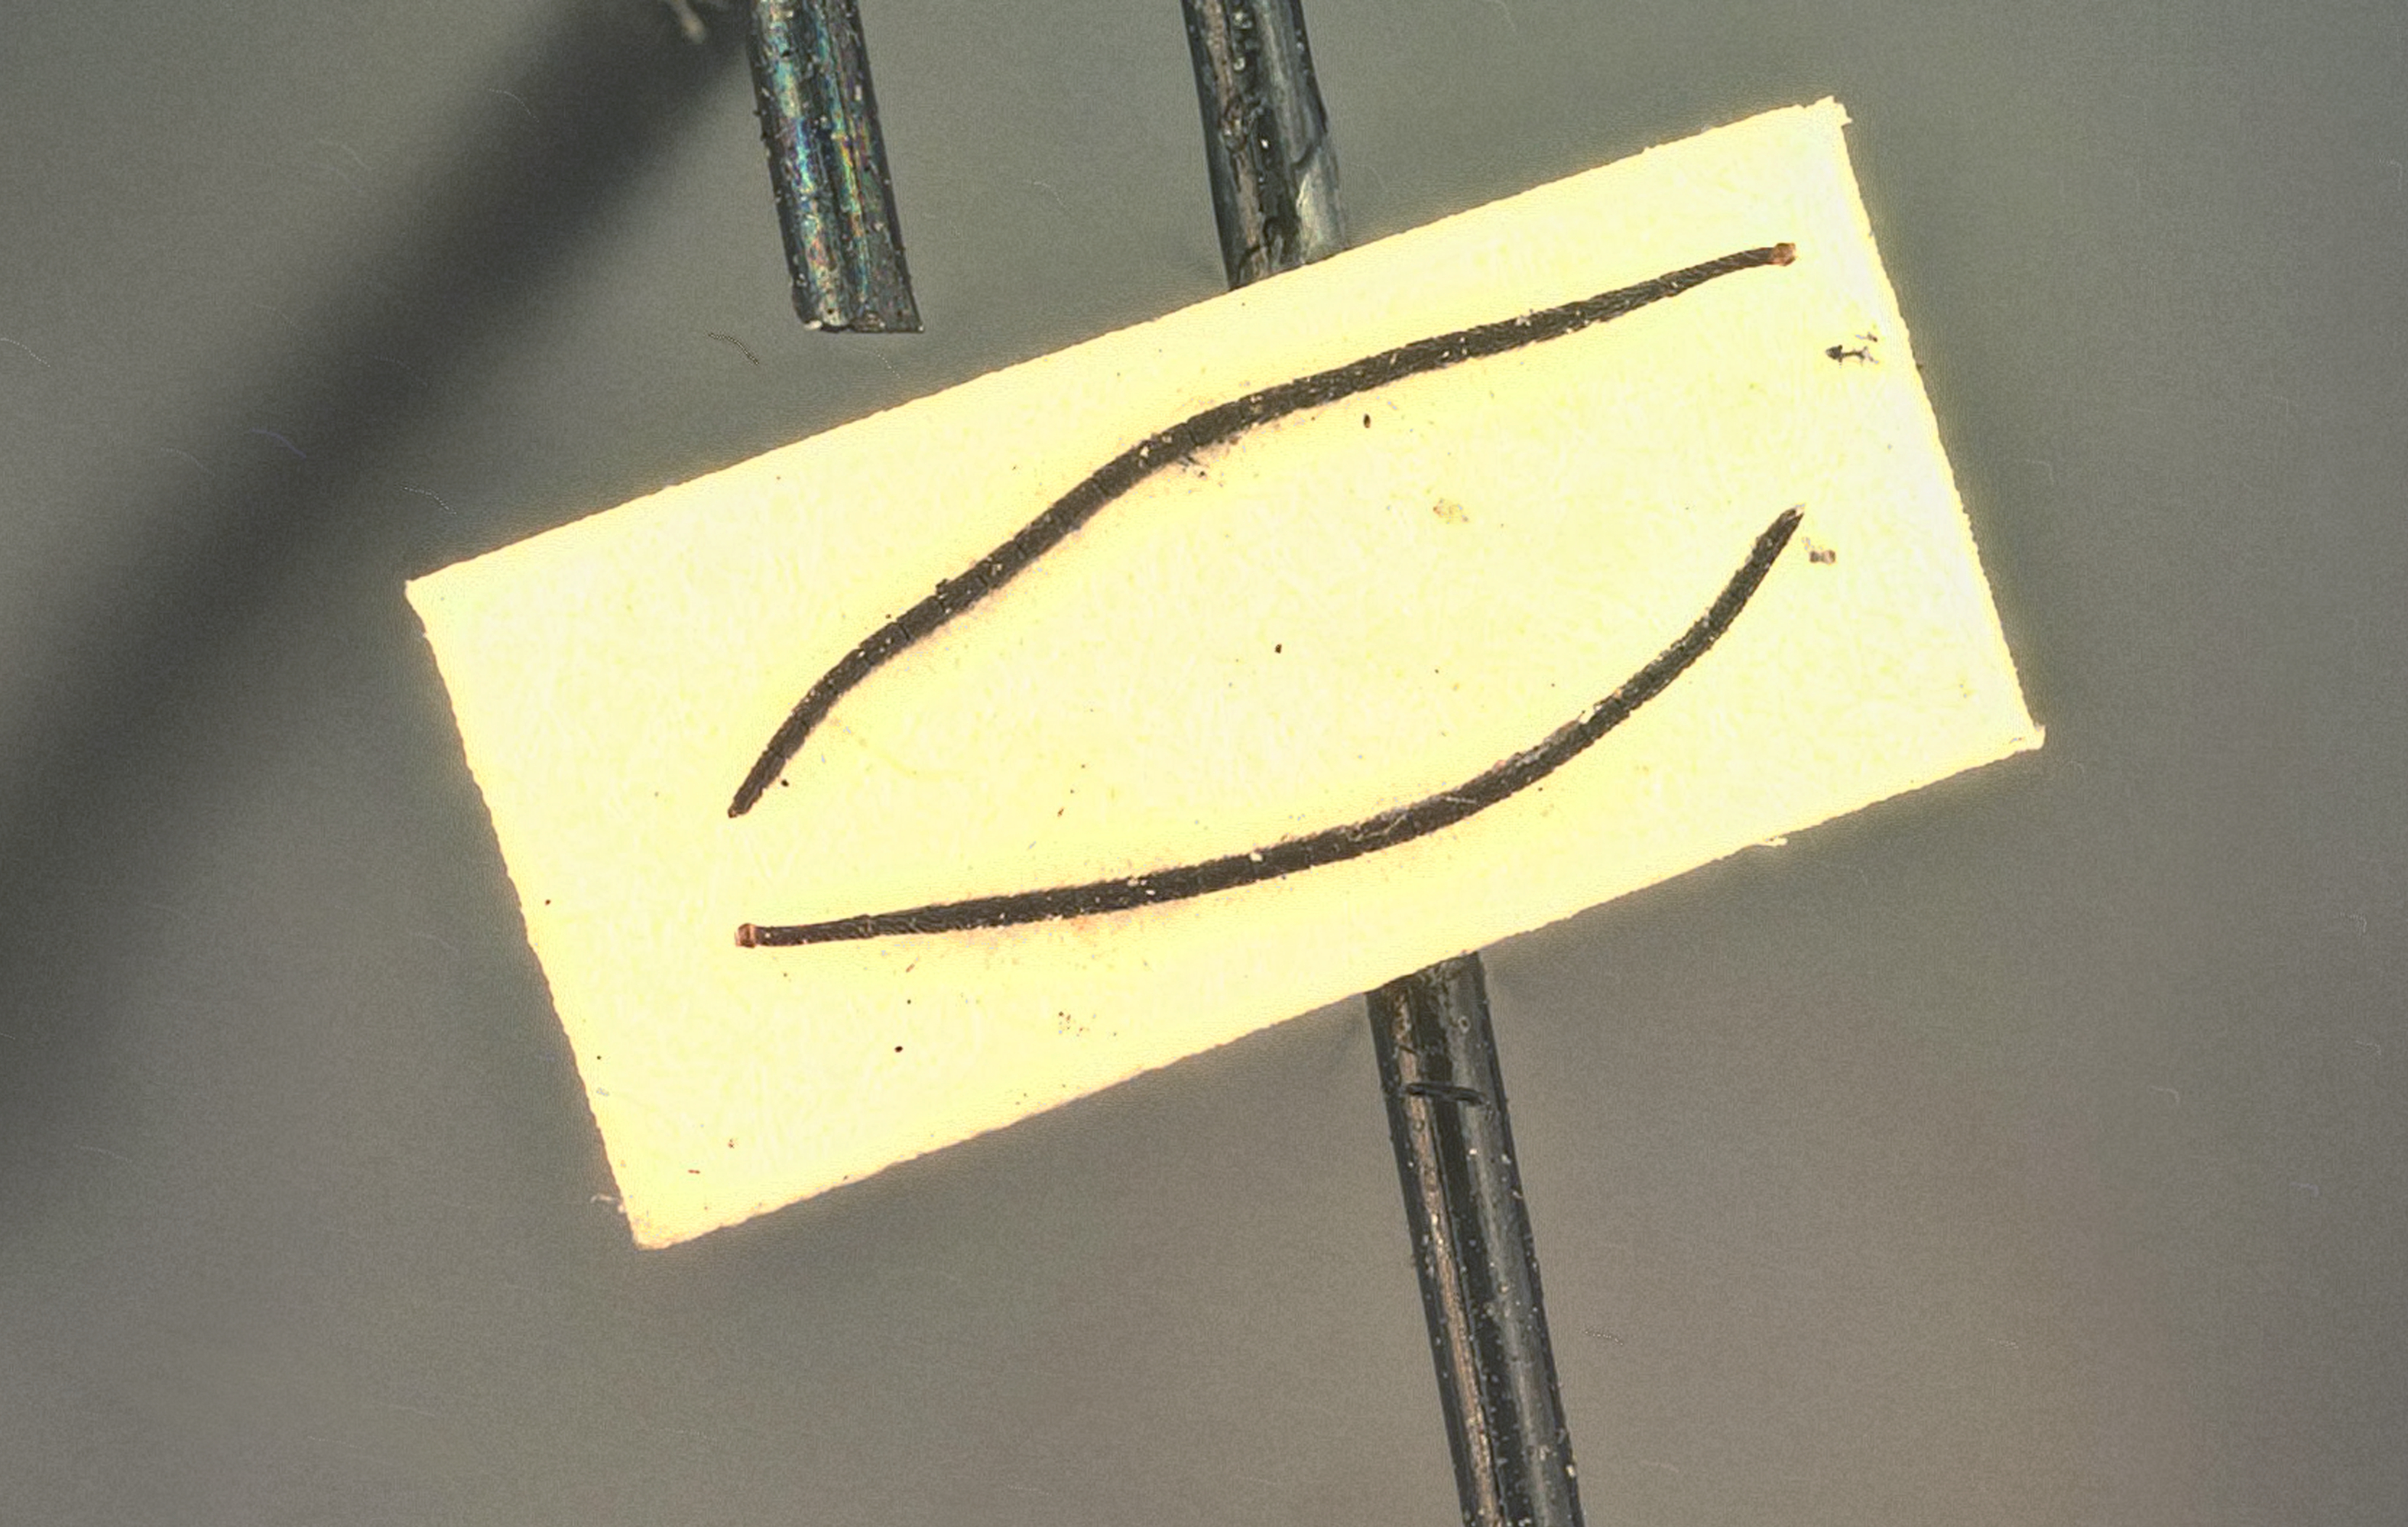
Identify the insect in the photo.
Hymenopharsalia foutsi
